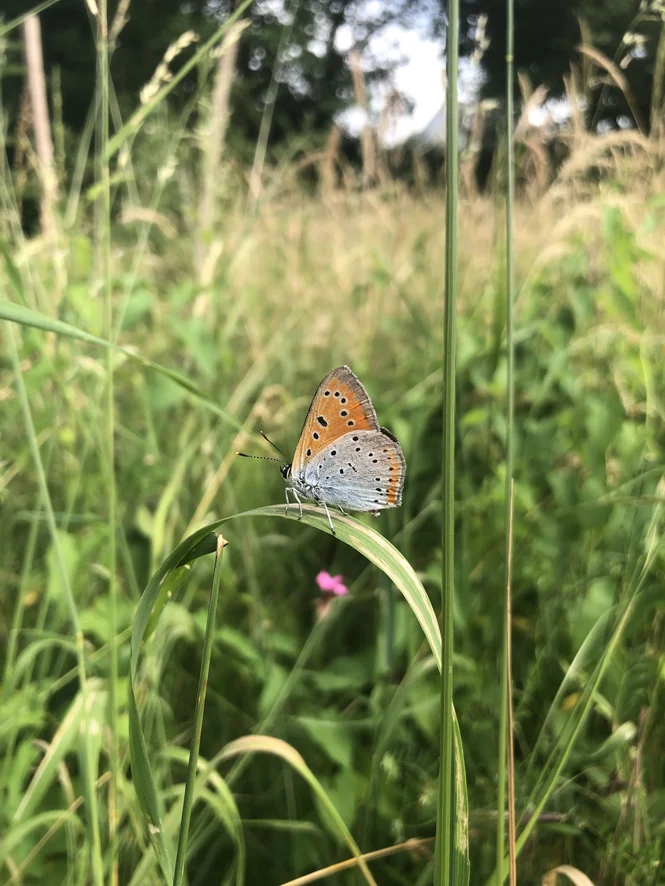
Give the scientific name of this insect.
Lycaena dispar
